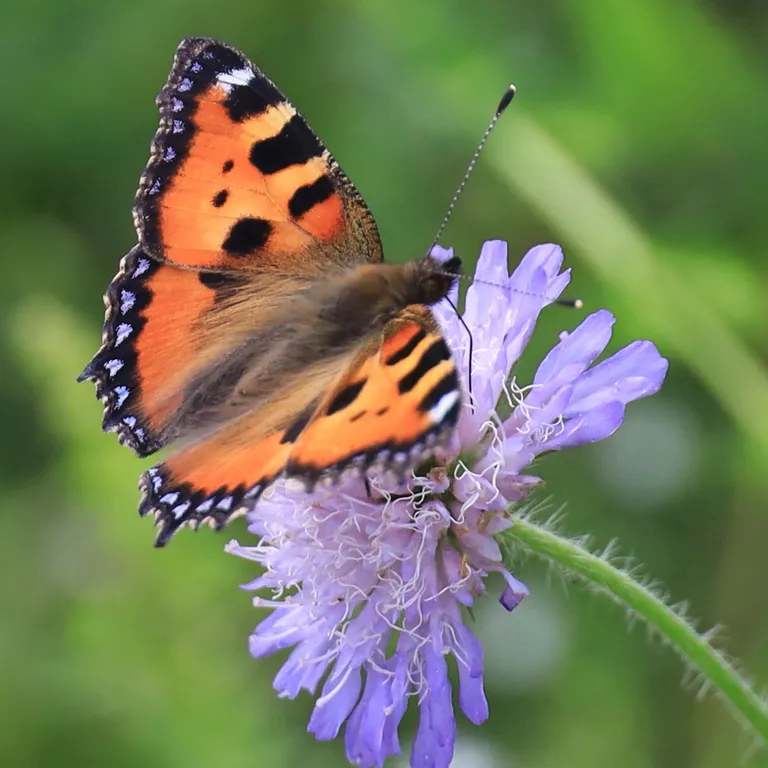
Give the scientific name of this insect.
Aglais urticae
